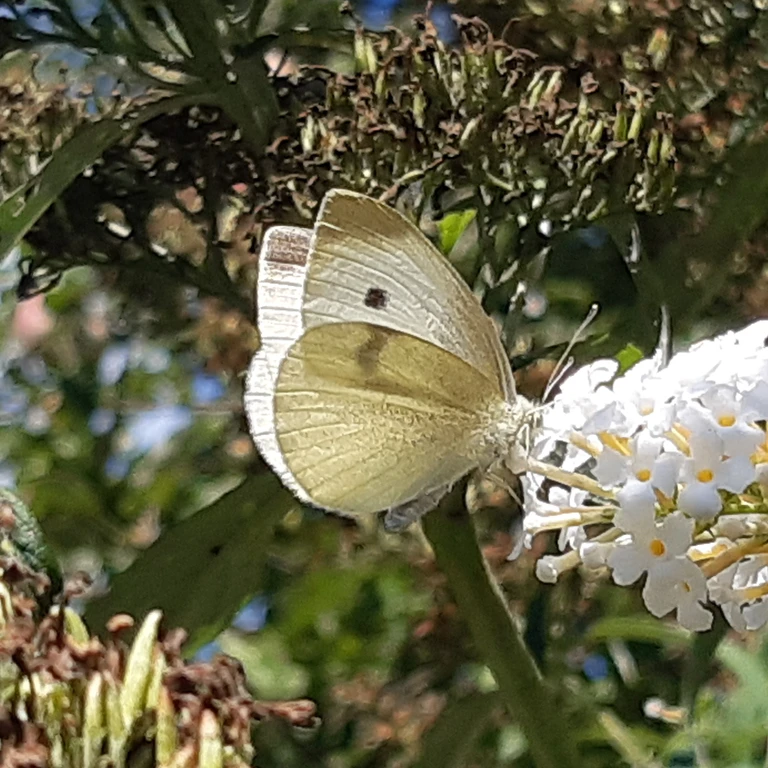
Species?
Pieris rapae
